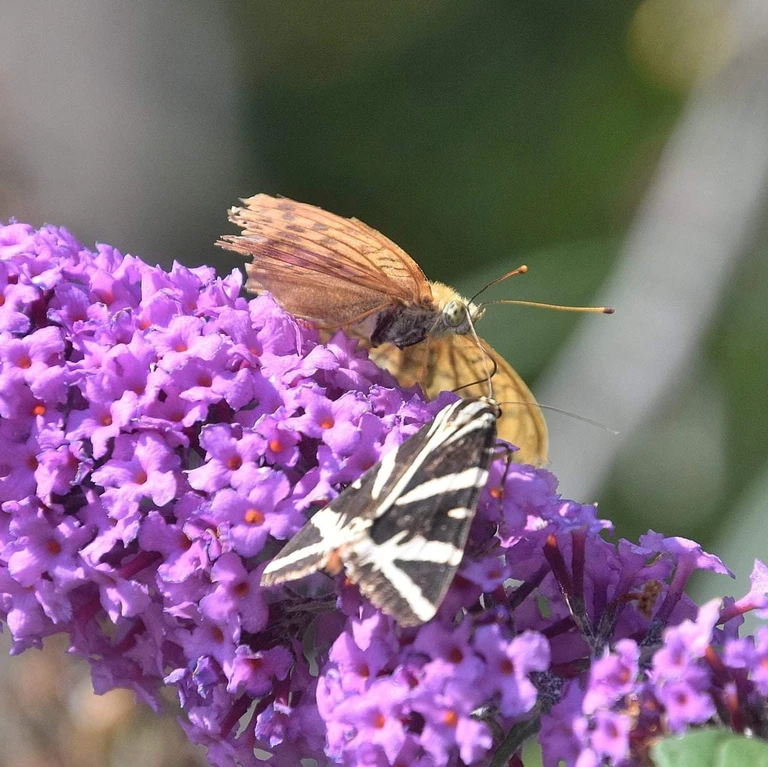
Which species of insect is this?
Euplagia quadripunctaria
